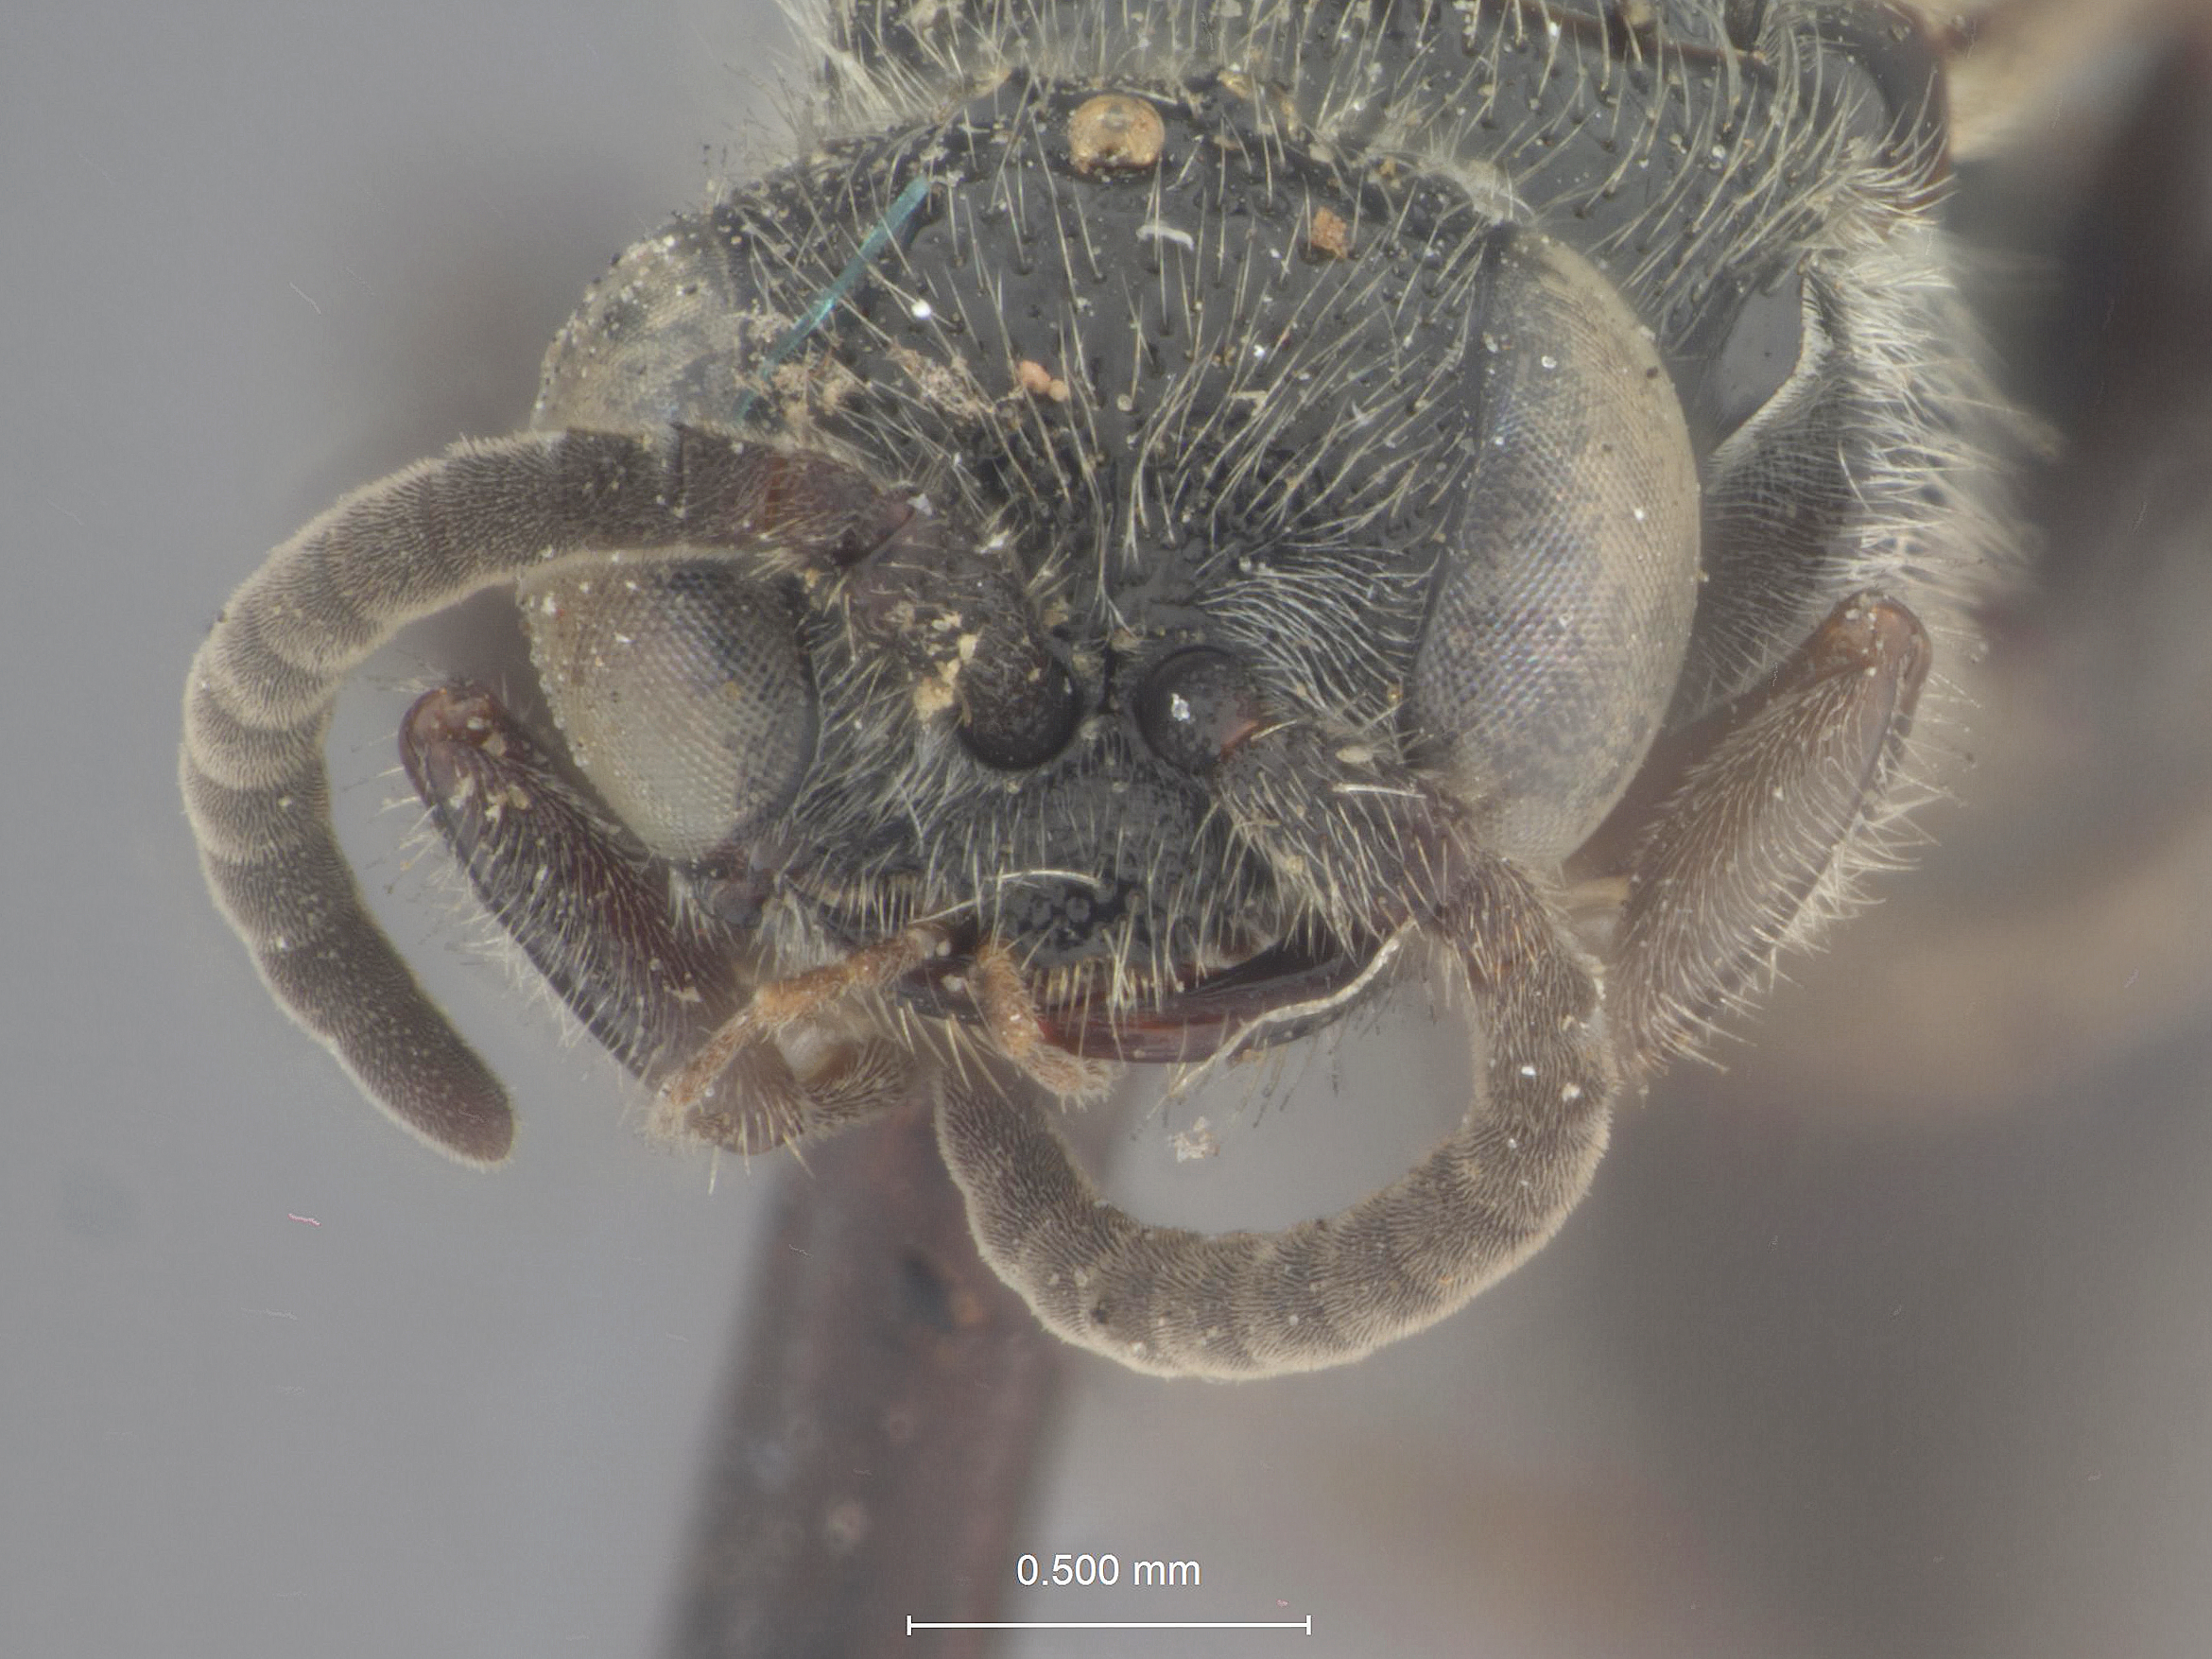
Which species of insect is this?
Tiphia jaynesi
